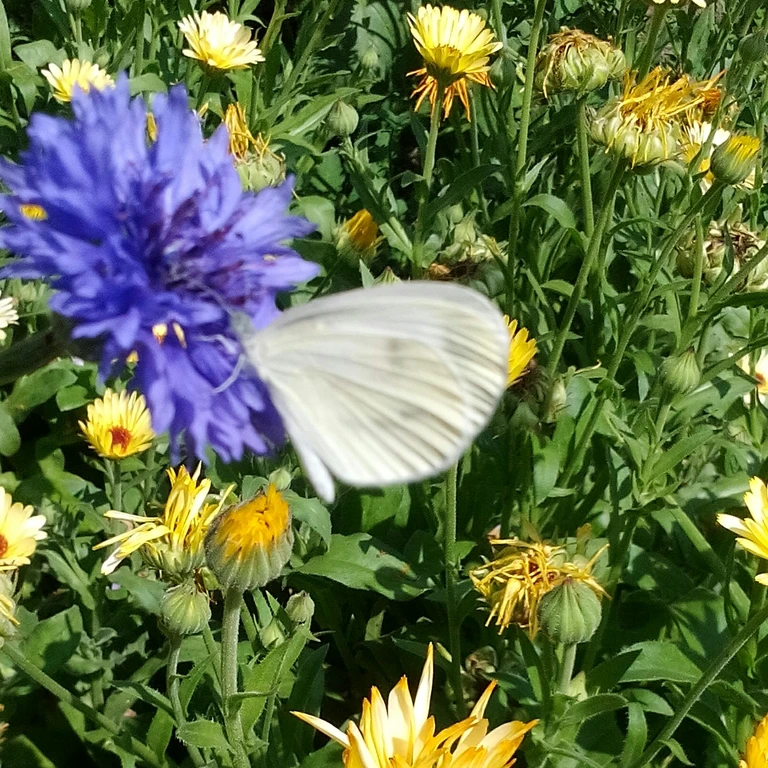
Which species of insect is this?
Leptidea sinapis/juvernica
